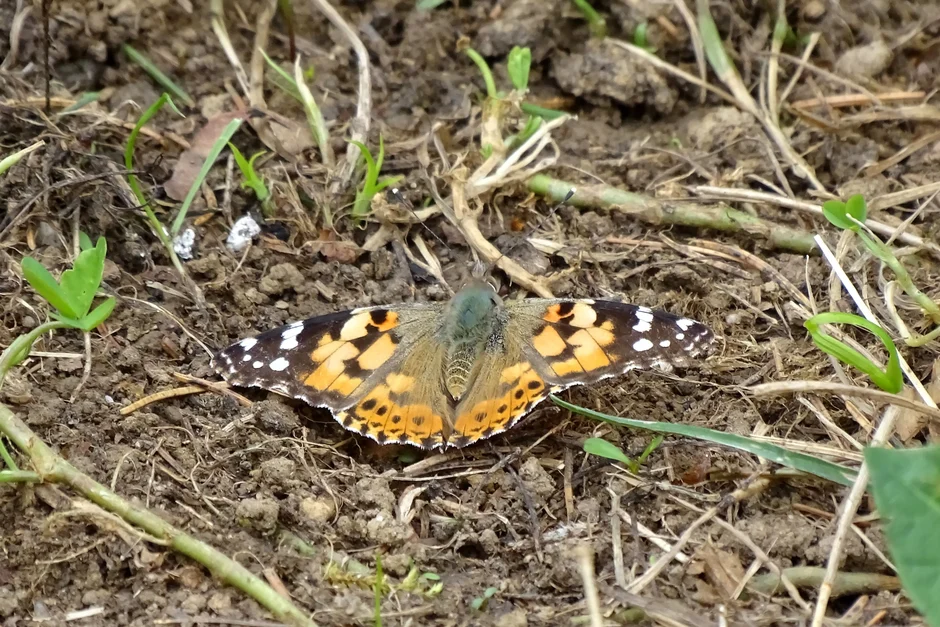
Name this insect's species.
Vanessa cardui
